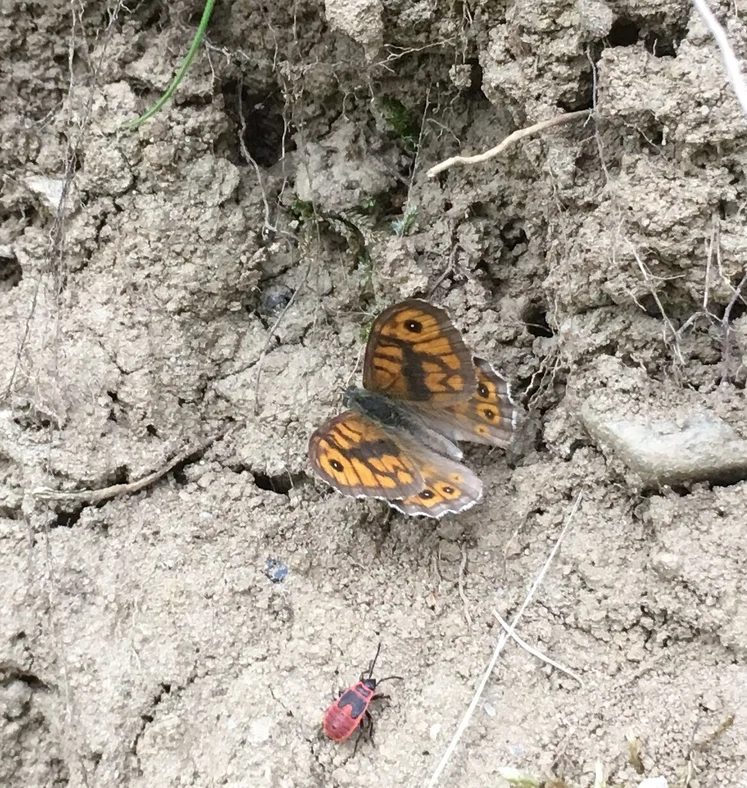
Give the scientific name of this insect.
Lasiommata megera (also Pararge megera)
